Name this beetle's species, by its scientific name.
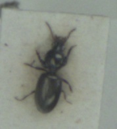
Dyschirius aeneus
